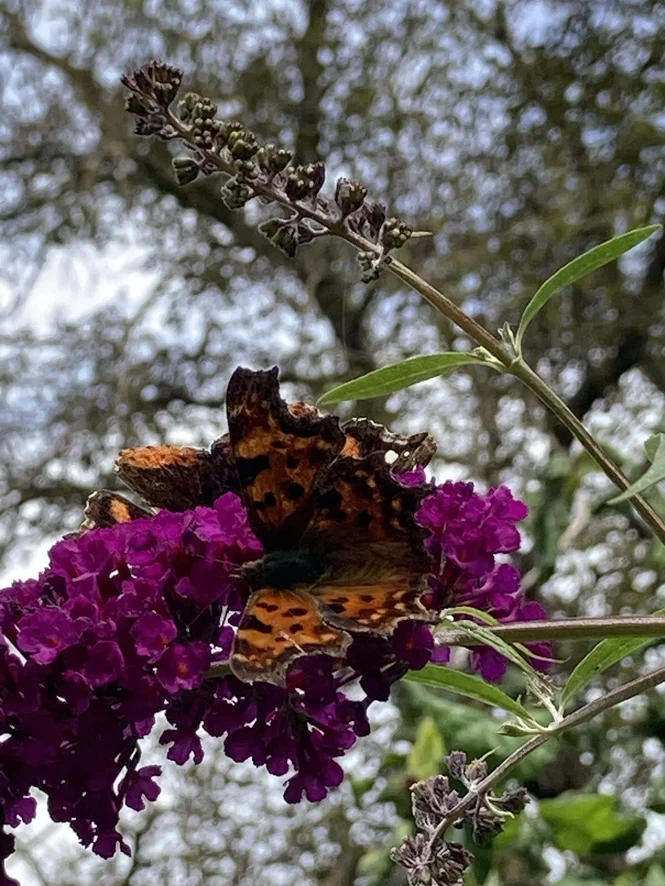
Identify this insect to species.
Polygonia c-album
